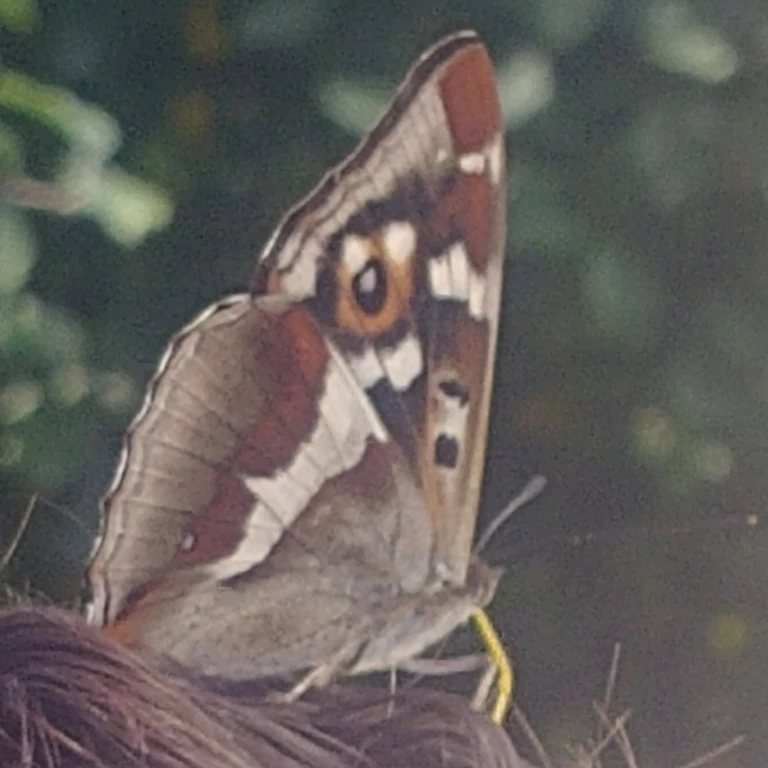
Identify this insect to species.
Apatura iris
